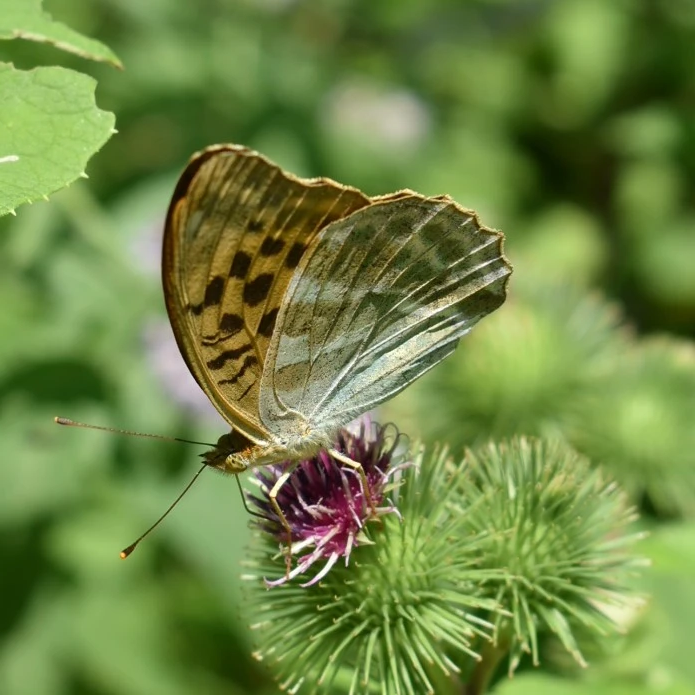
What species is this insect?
Argynnis paphia
